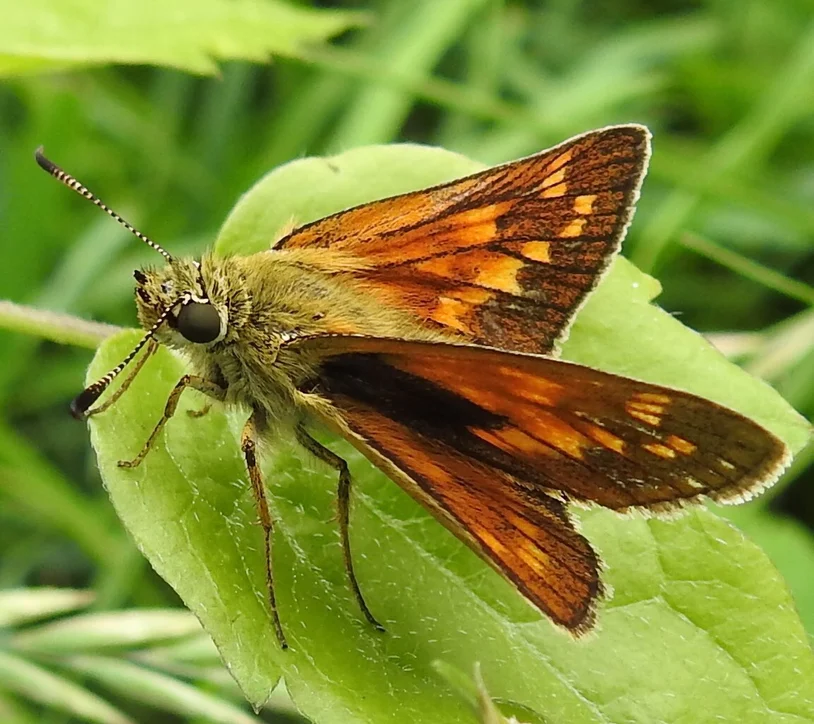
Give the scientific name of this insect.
Ochlodes sylvanus (also Ochlodes venata)
